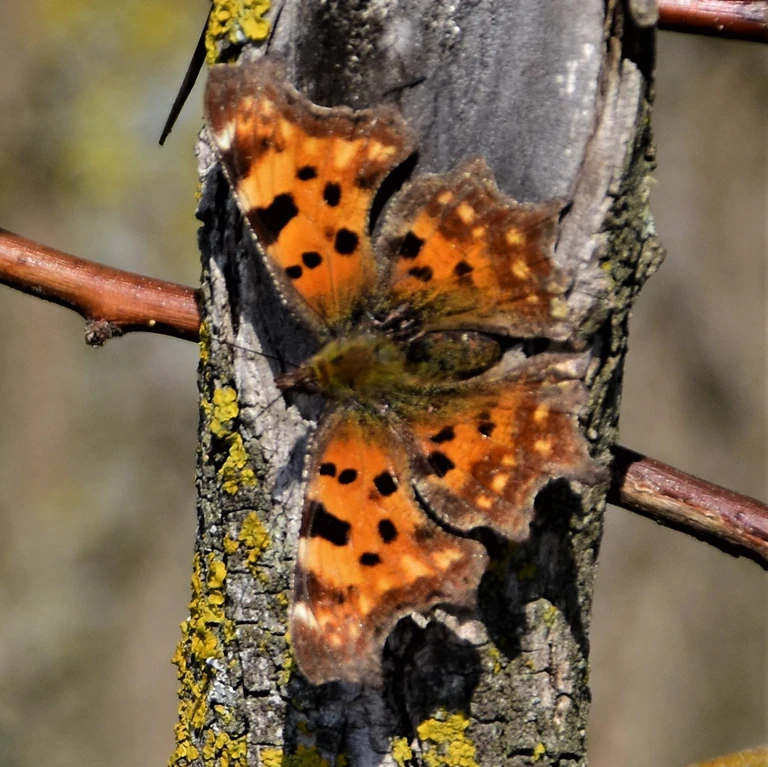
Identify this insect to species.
Polygonia c-album
